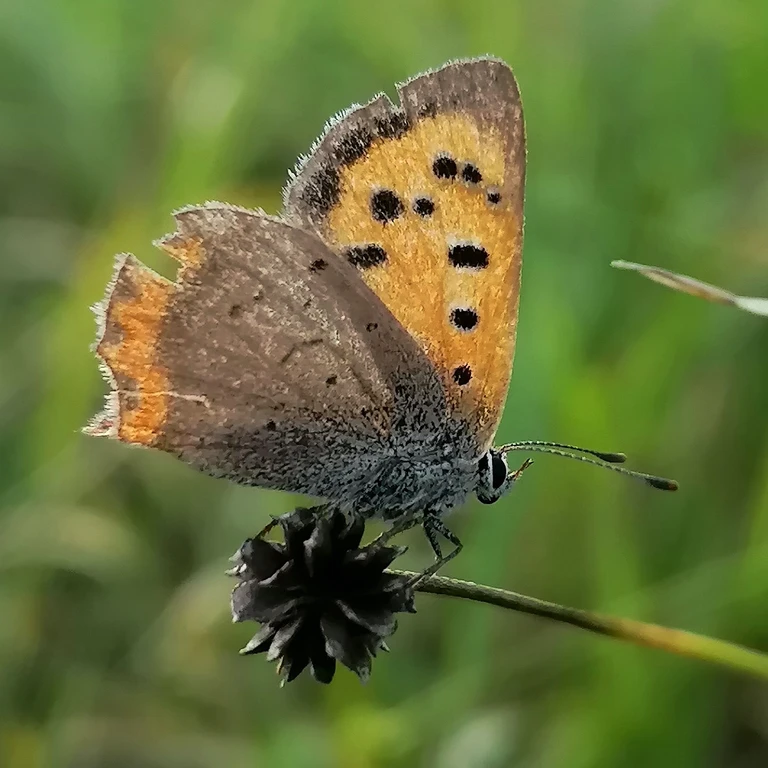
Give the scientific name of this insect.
Lycaena phlaeas
